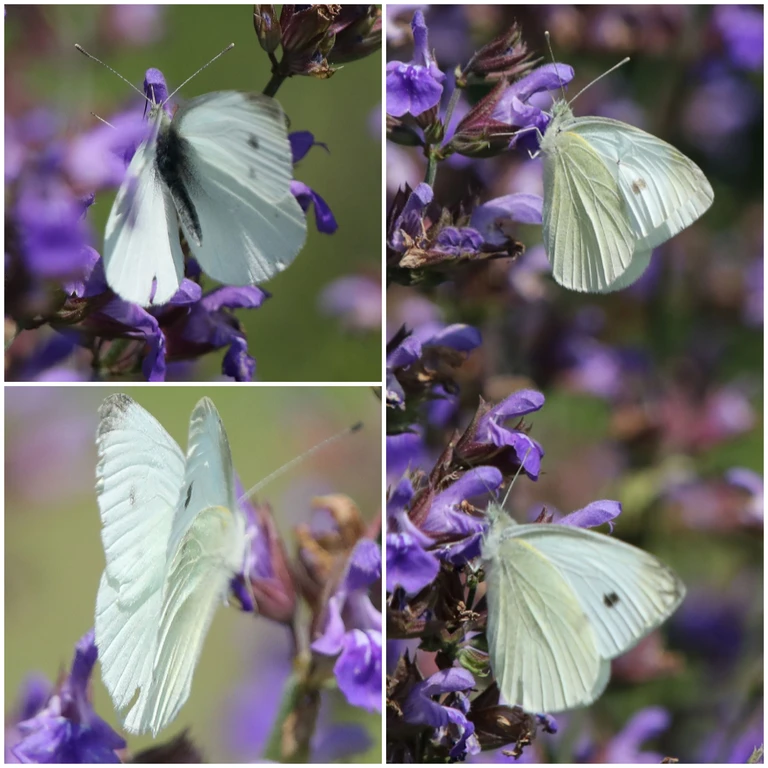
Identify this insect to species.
Pieris rapae
